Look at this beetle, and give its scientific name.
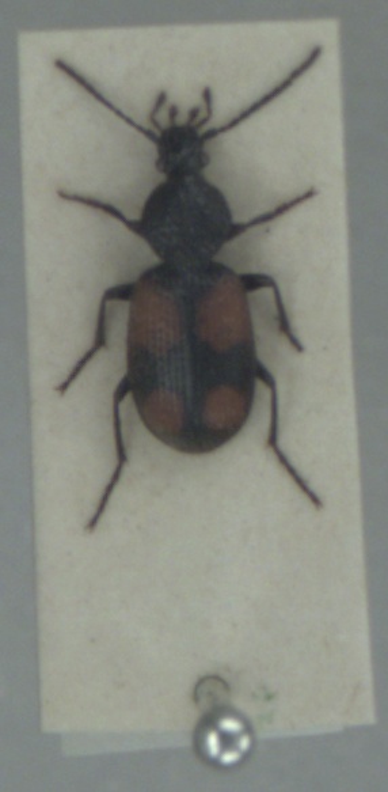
Panagaeus bipustulatus
